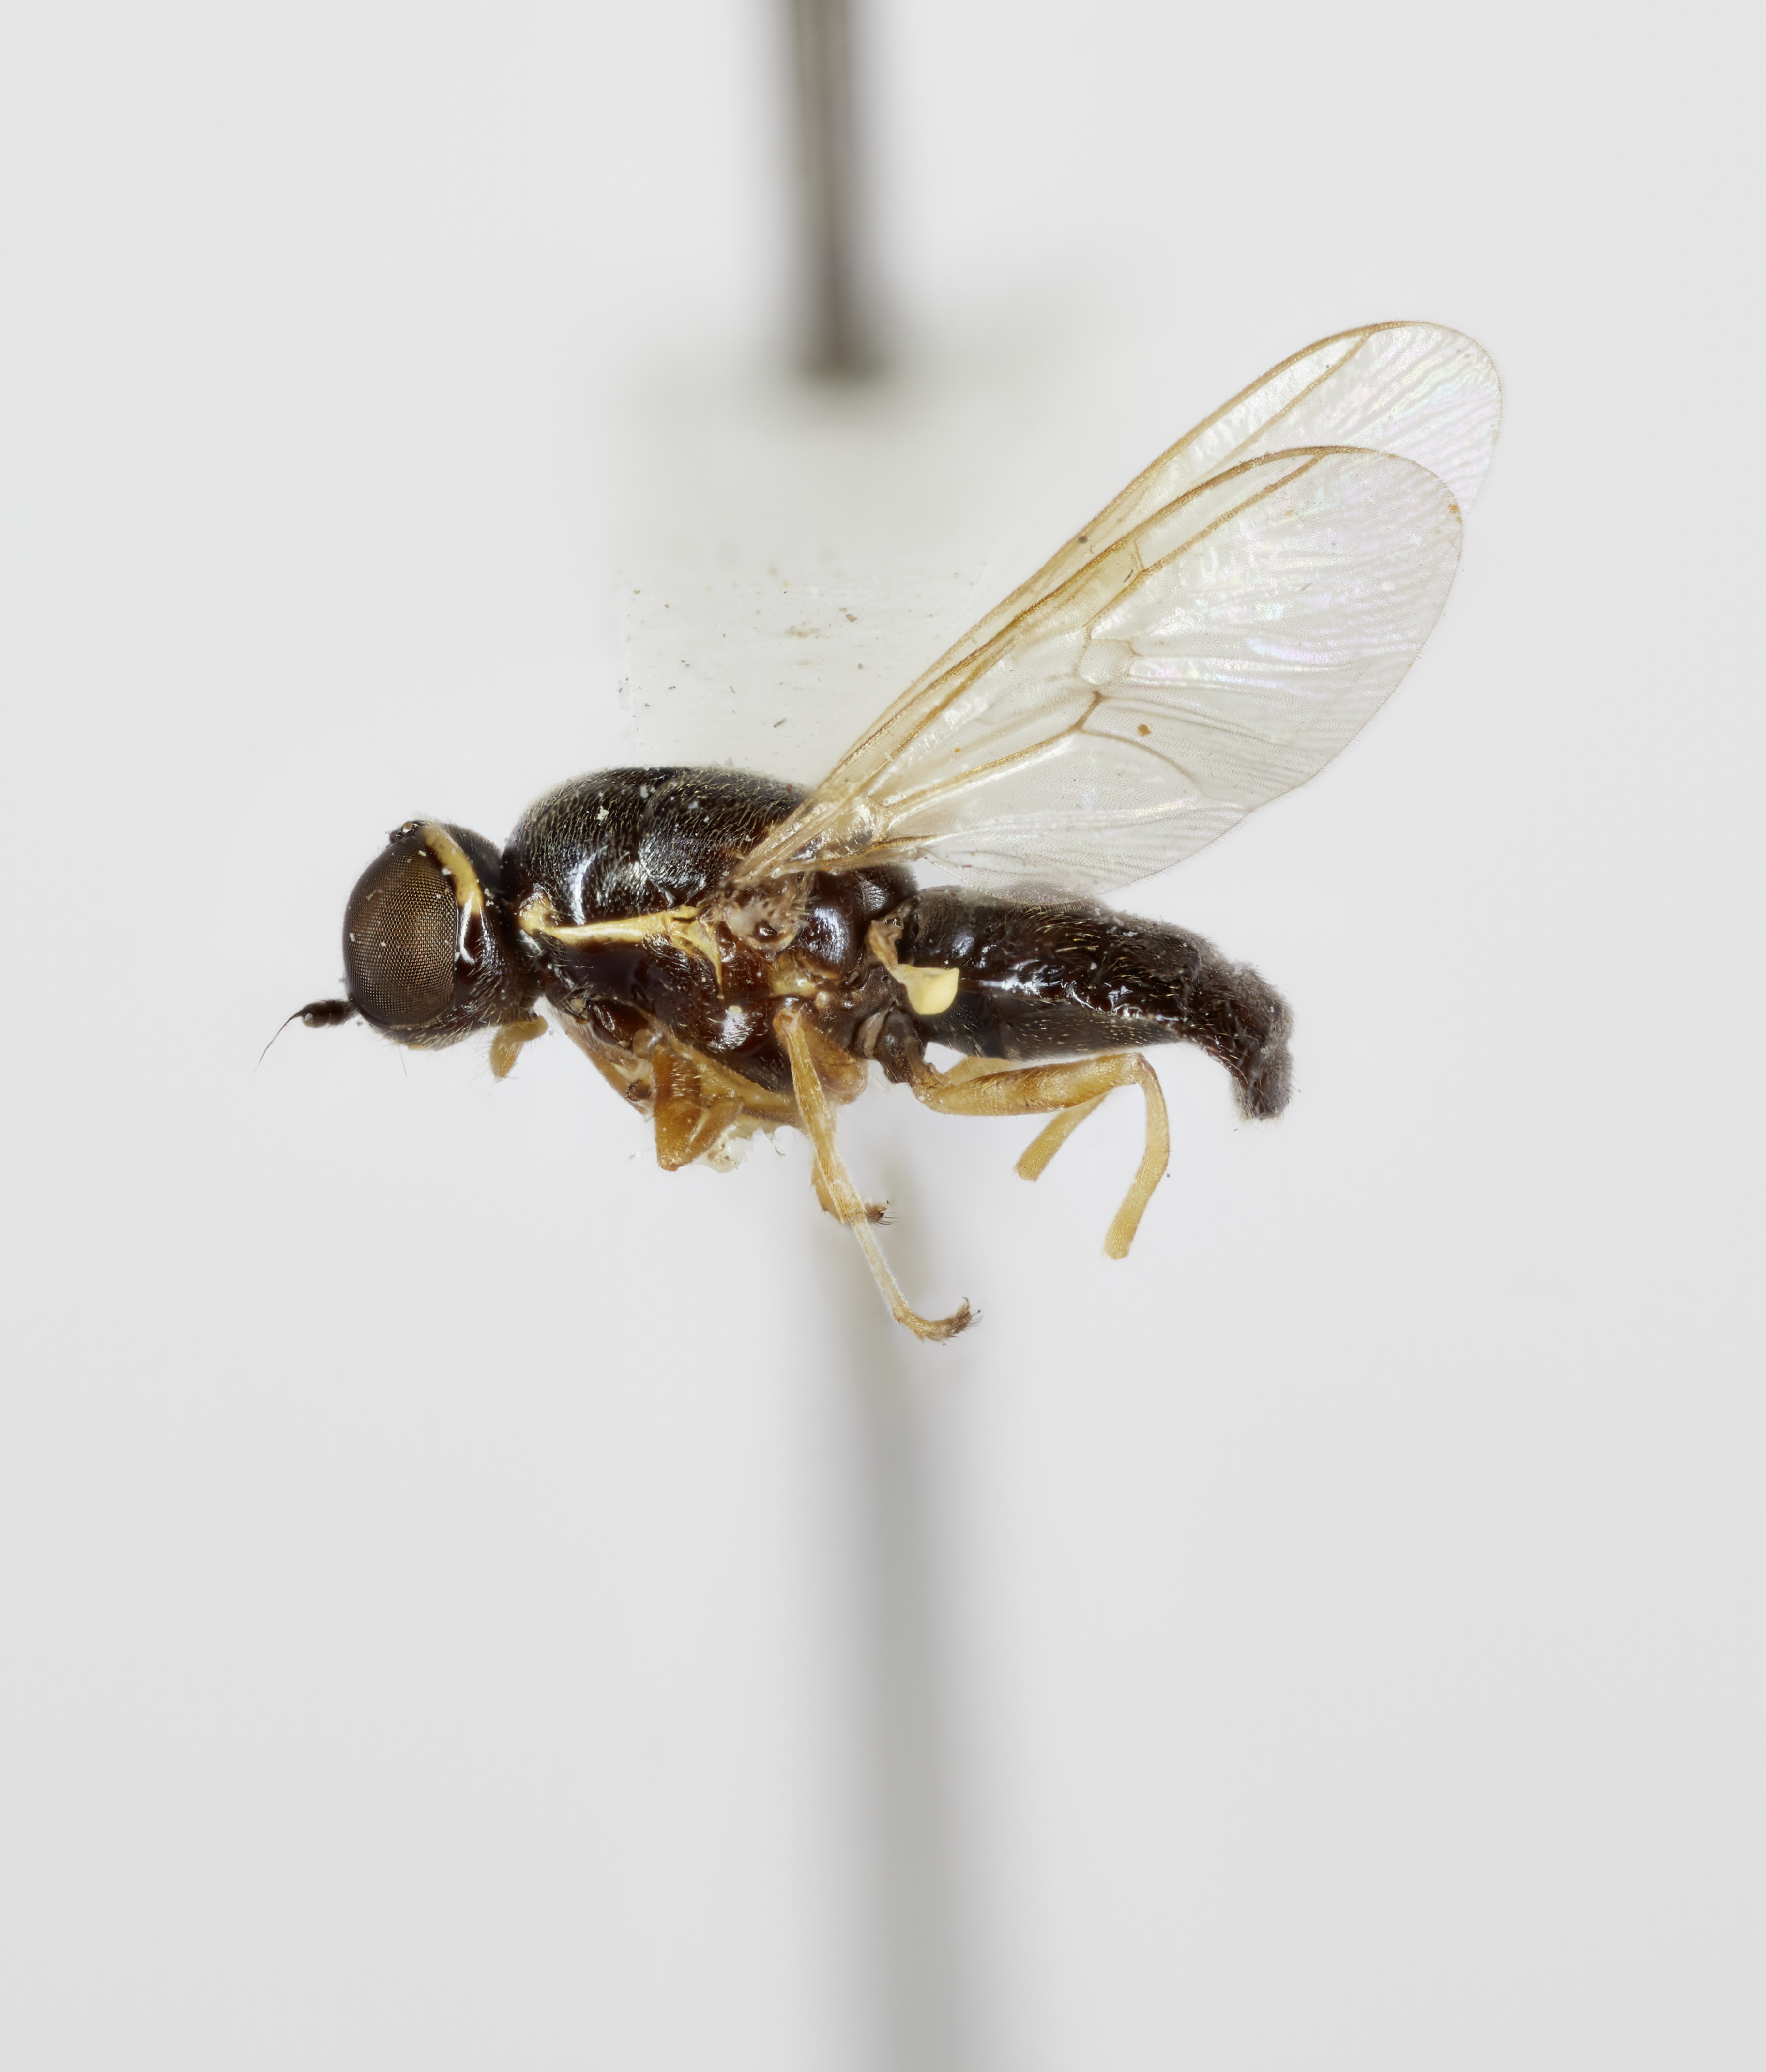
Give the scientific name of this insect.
Acanthasargus inflatus
